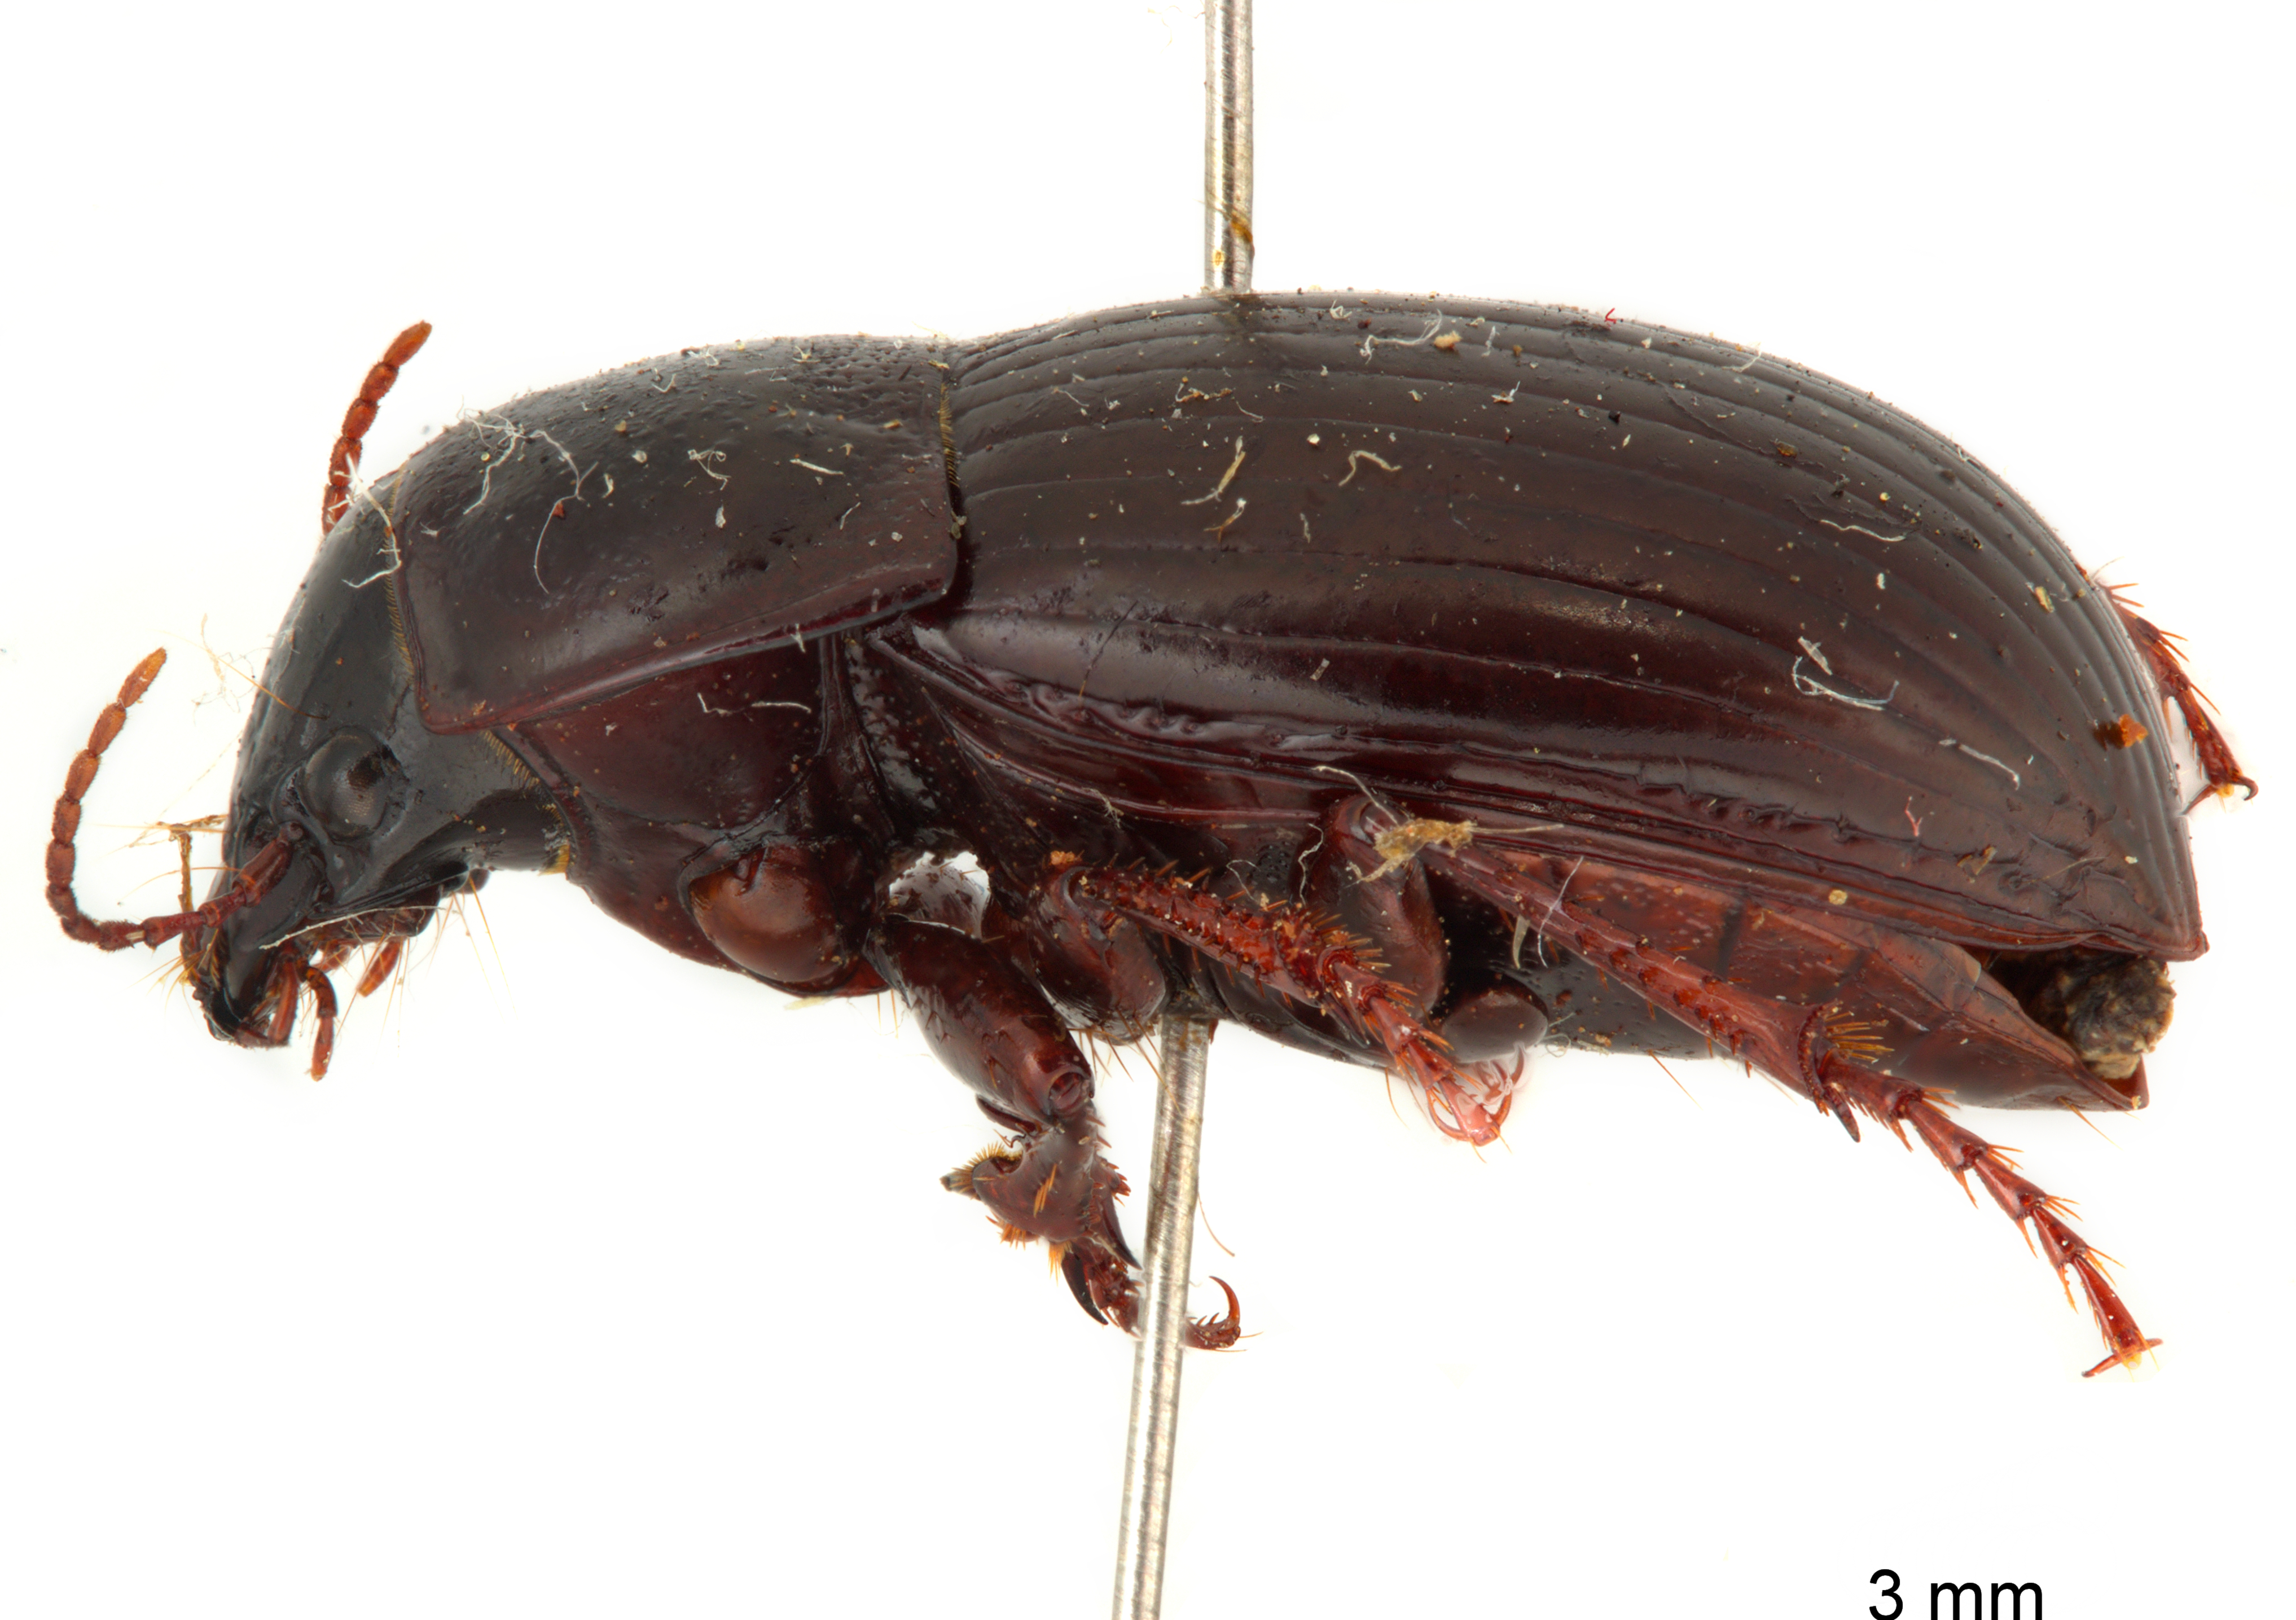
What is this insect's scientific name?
Zabrus tenebrioides
